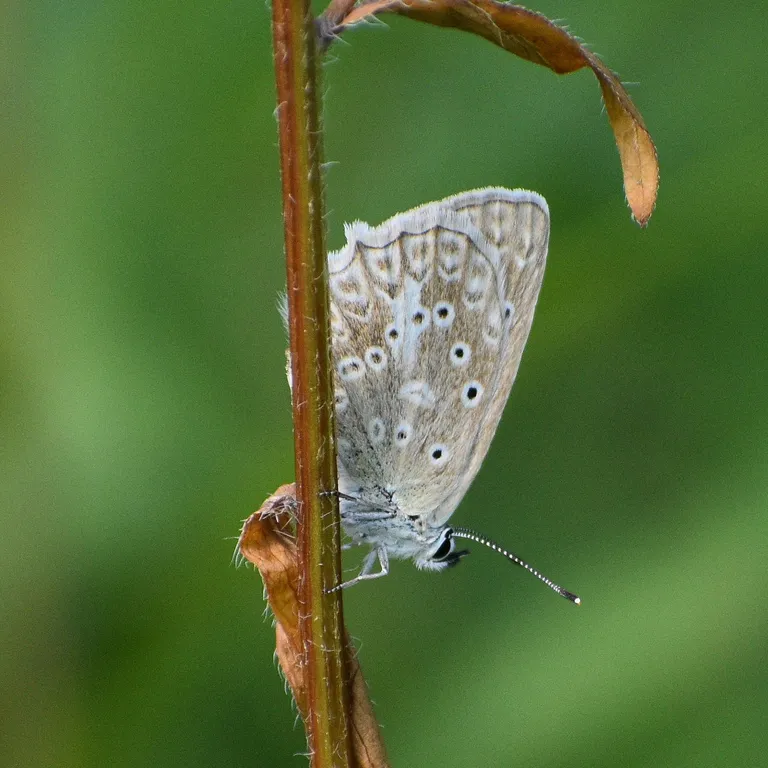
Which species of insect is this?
Polyommatus daphnis
